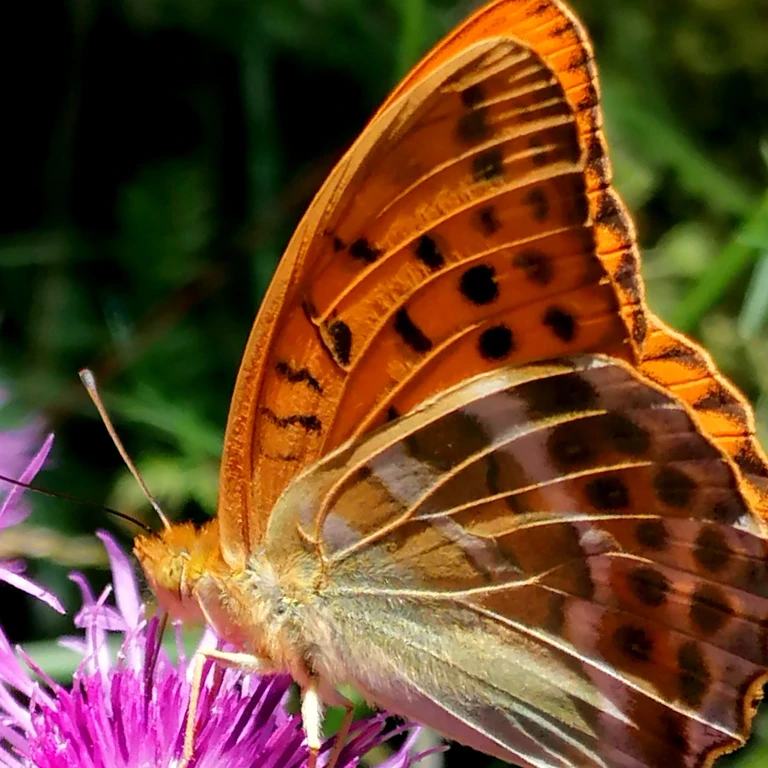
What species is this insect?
Argynnis paphia
